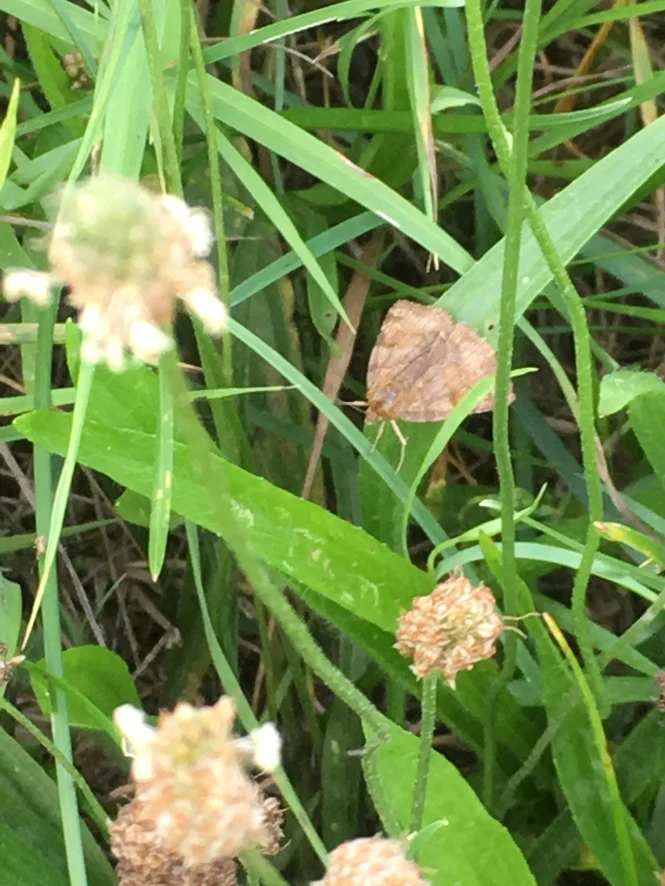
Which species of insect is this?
Euclidia glyphica
